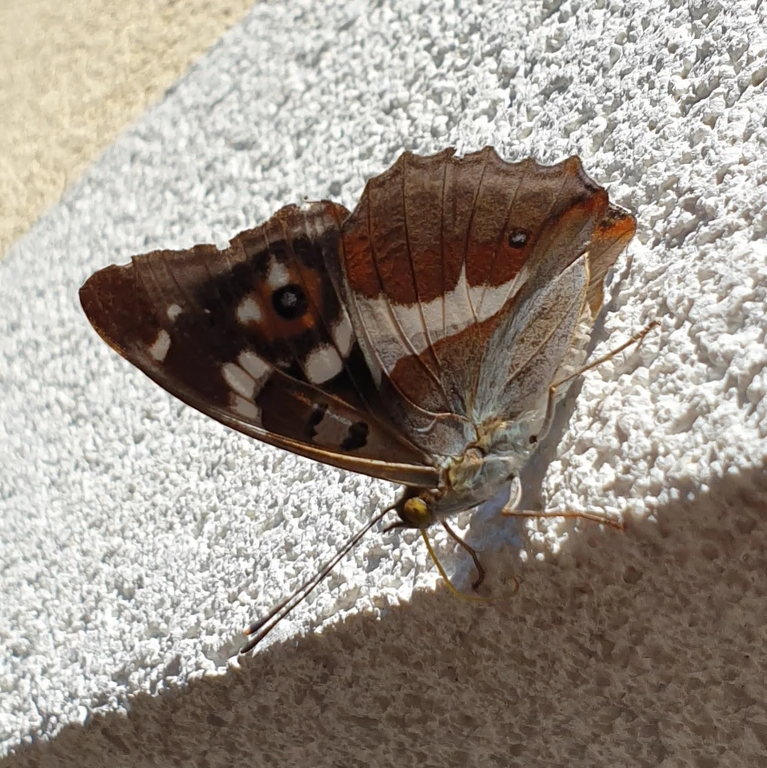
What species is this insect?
Apatura iris
